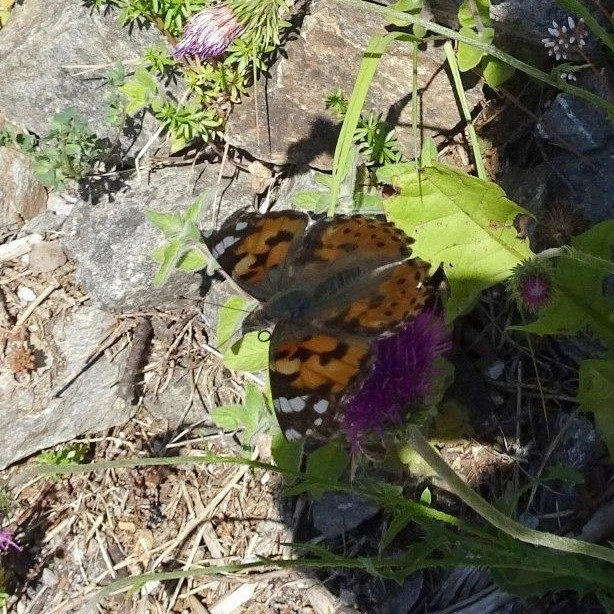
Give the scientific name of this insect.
Vanessa cardui
